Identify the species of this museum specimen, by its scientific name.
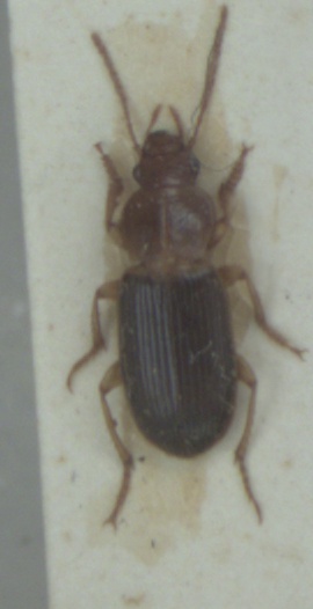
Ophonus rupicola
